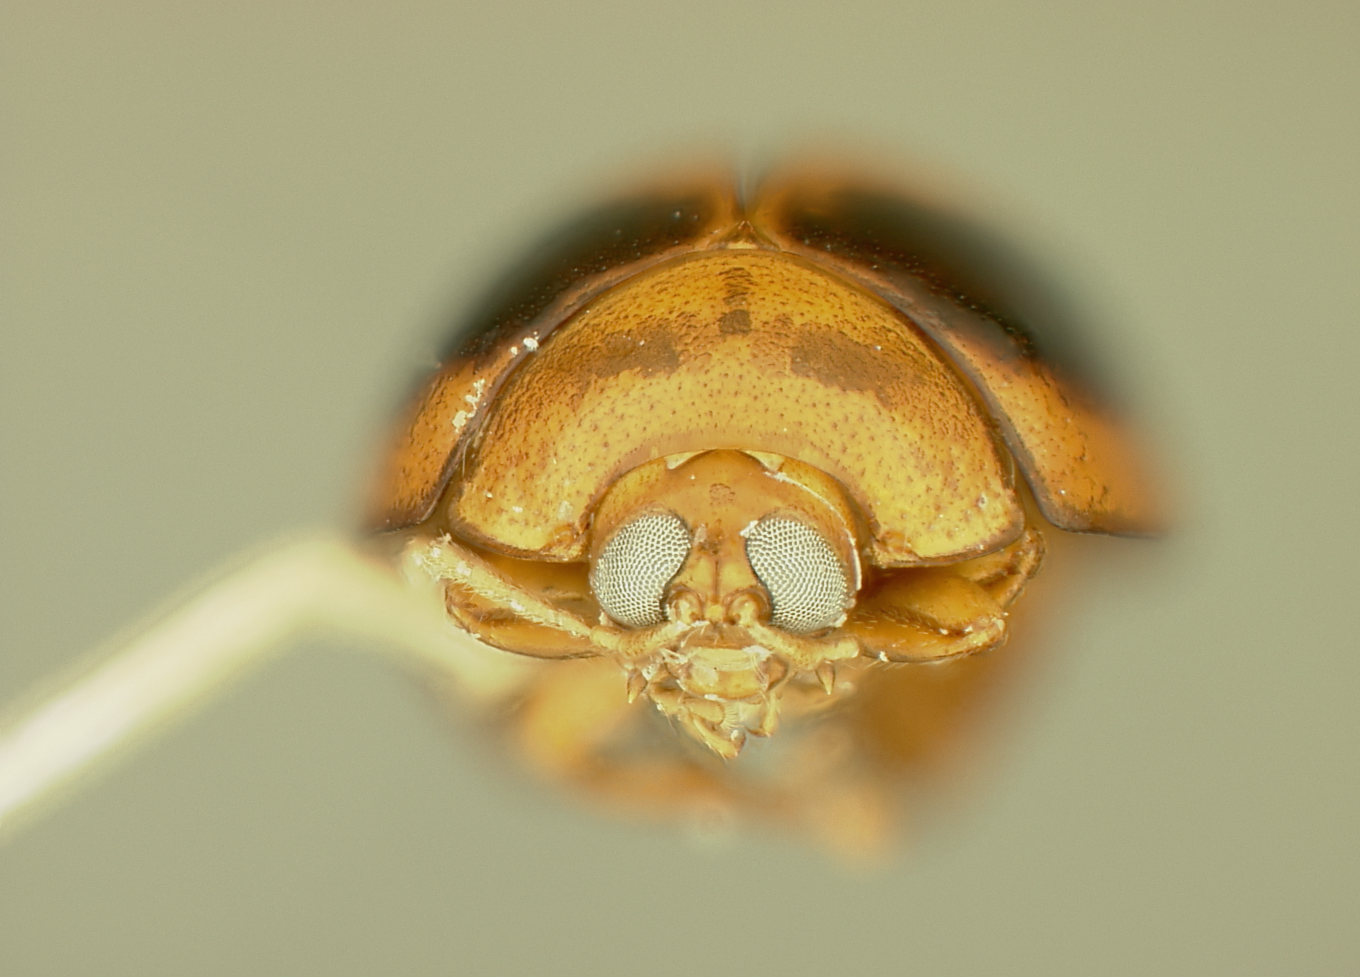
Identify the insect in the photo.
Argopistes coronatus
